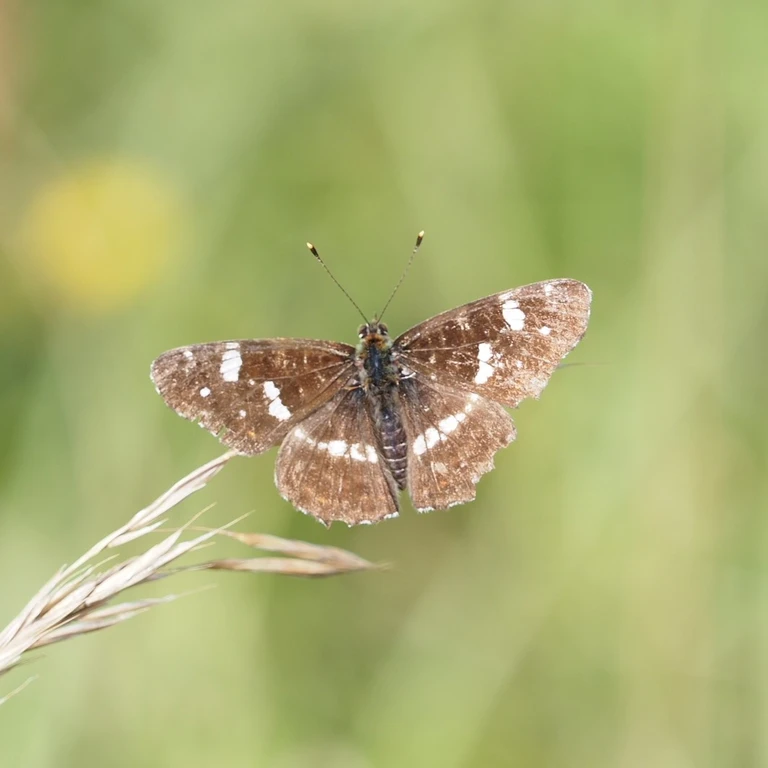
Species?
Araschnia levana
